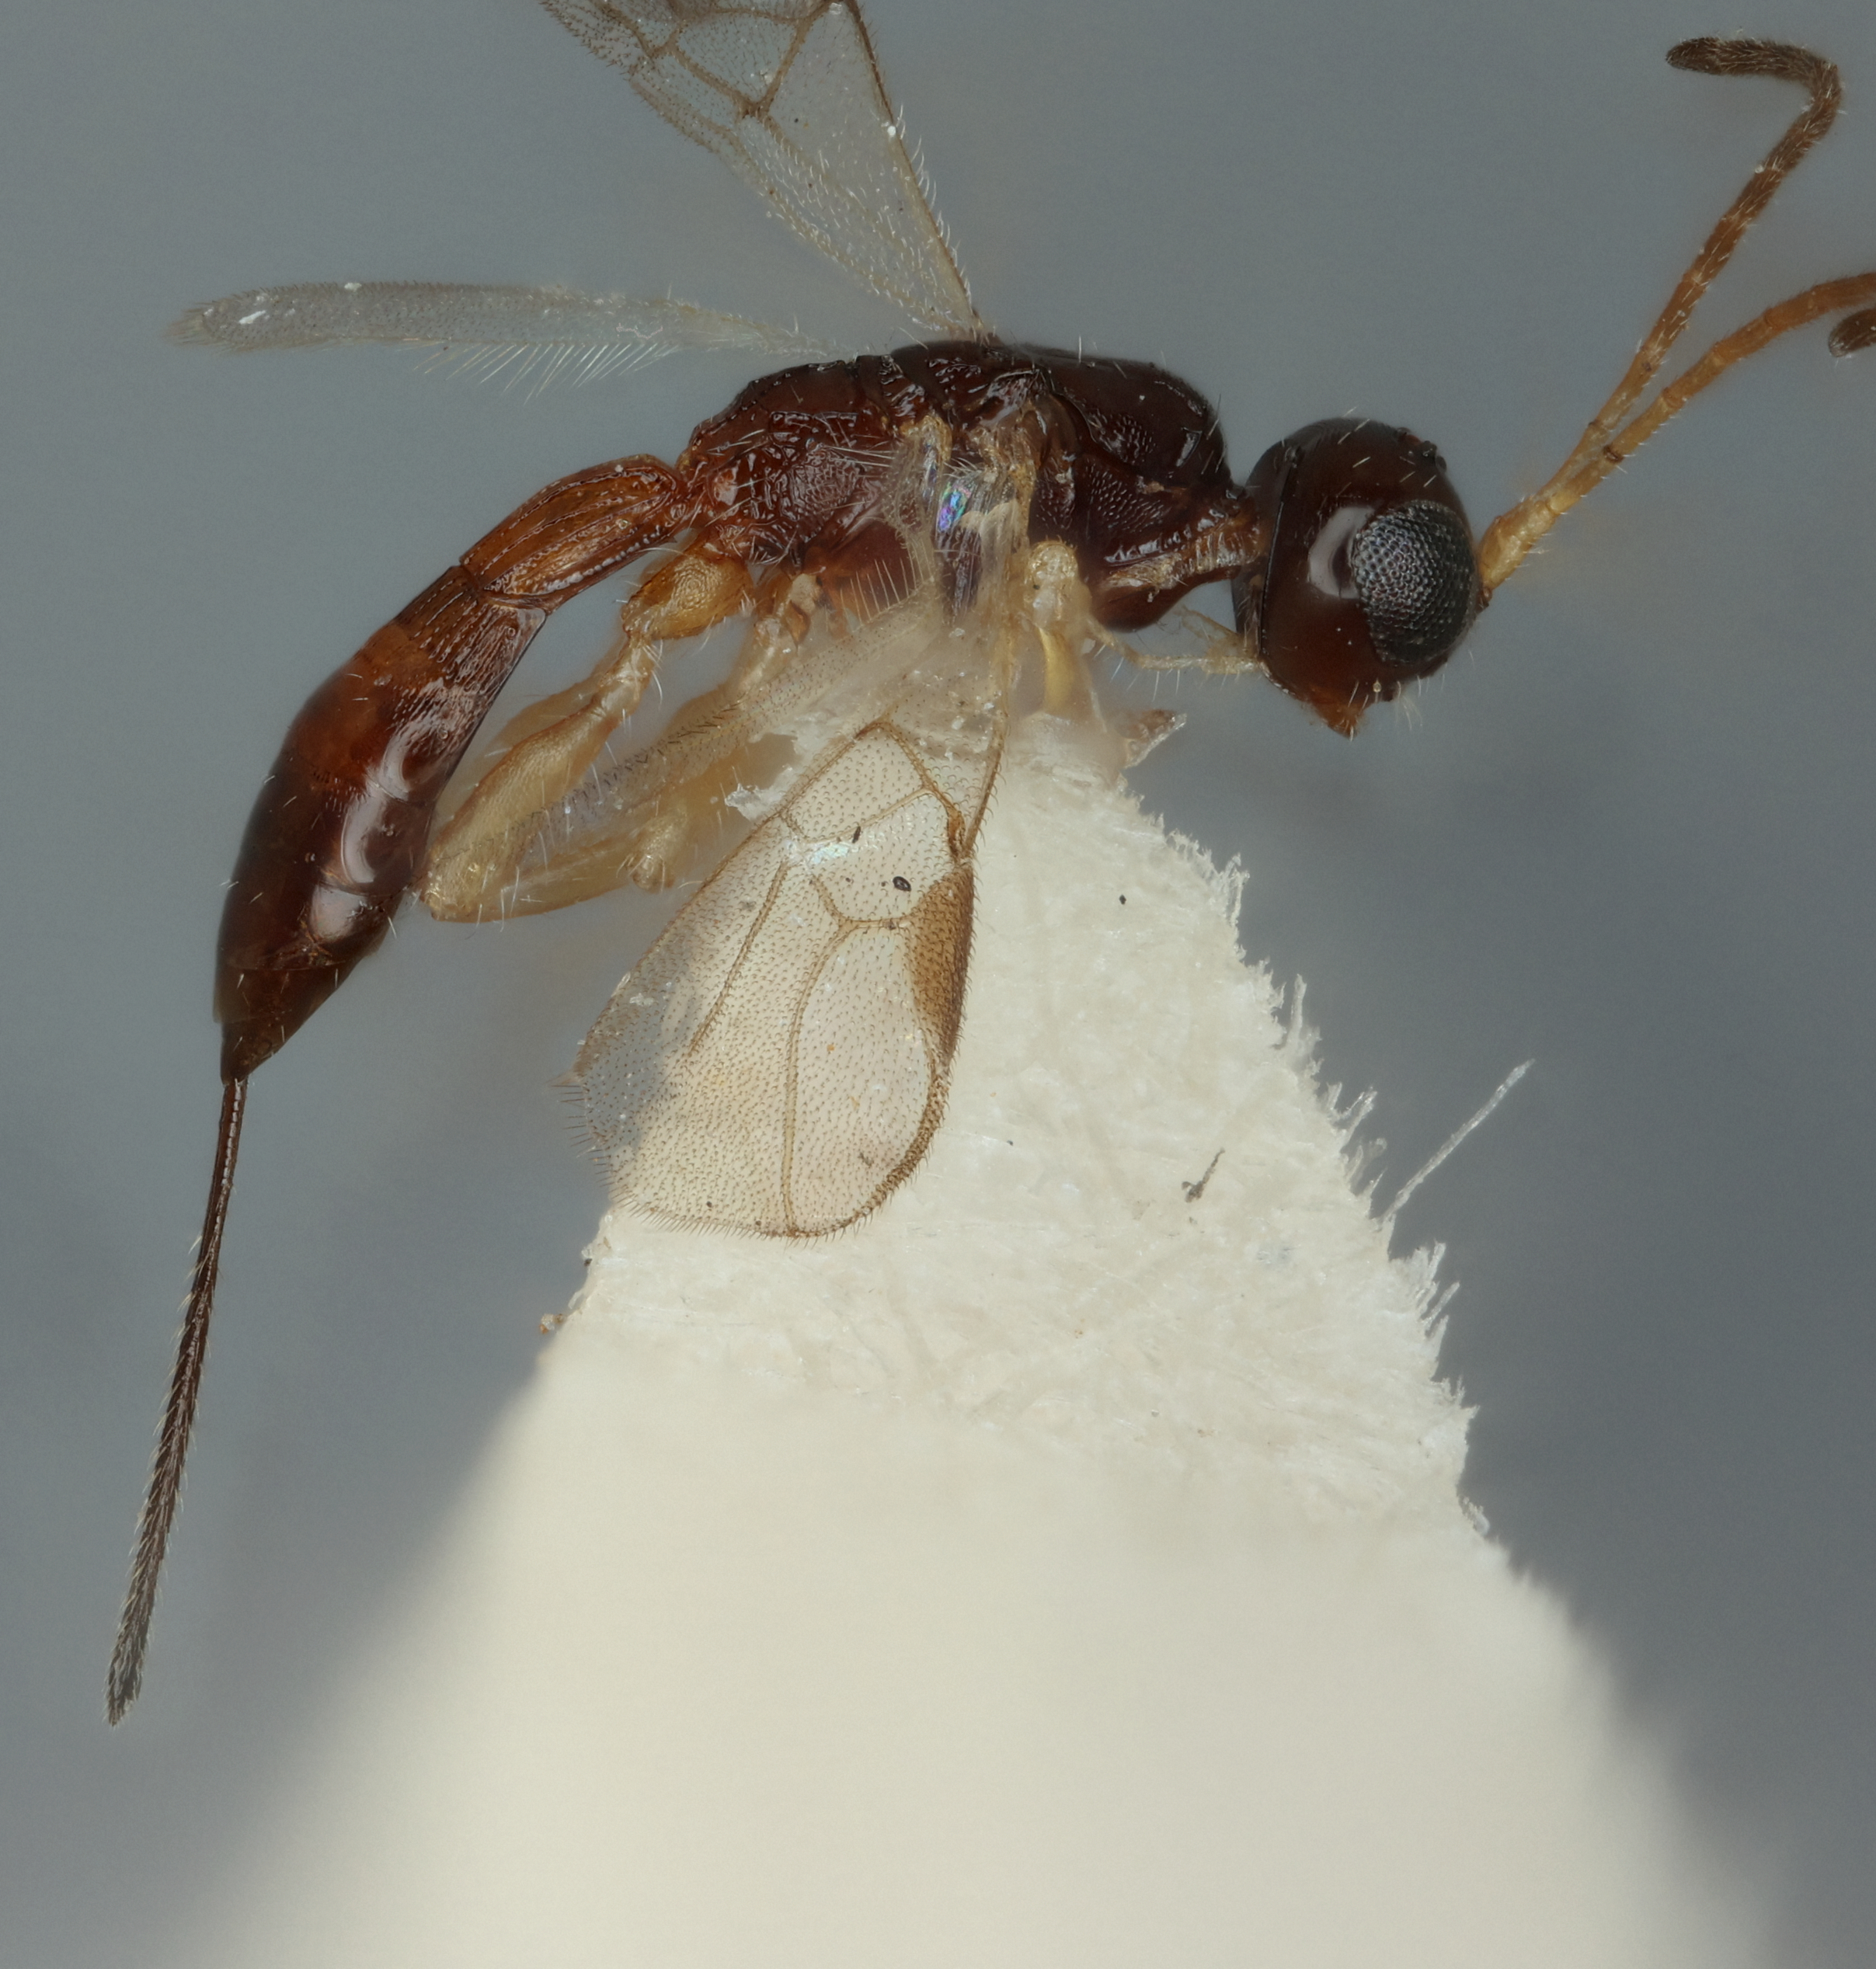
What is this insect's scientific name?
Coiba jeffersoni
